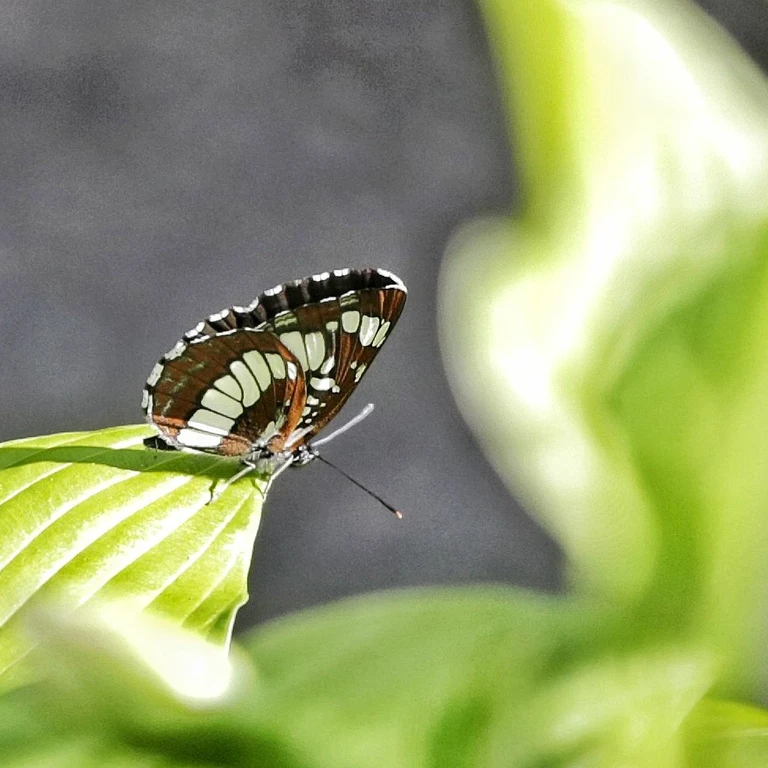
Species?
Neptis rivularis
